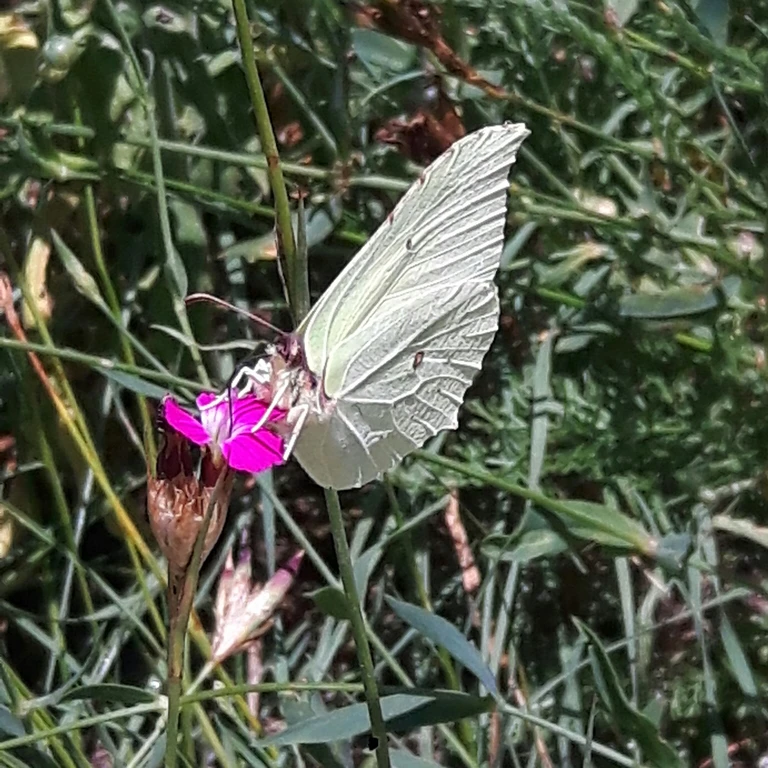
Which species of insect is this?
Gonepteryx rhamni
